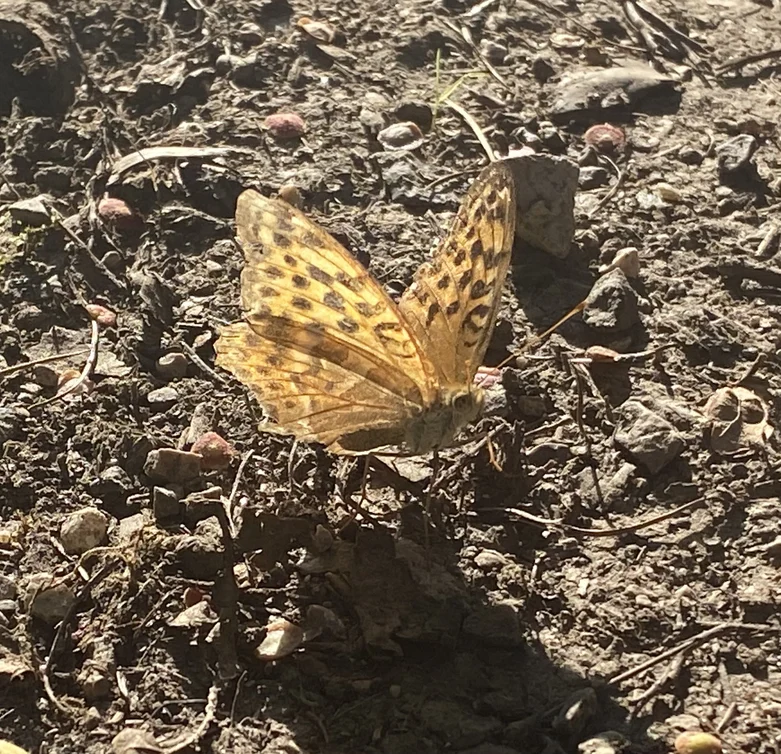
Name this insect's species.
Argynnis paphia
